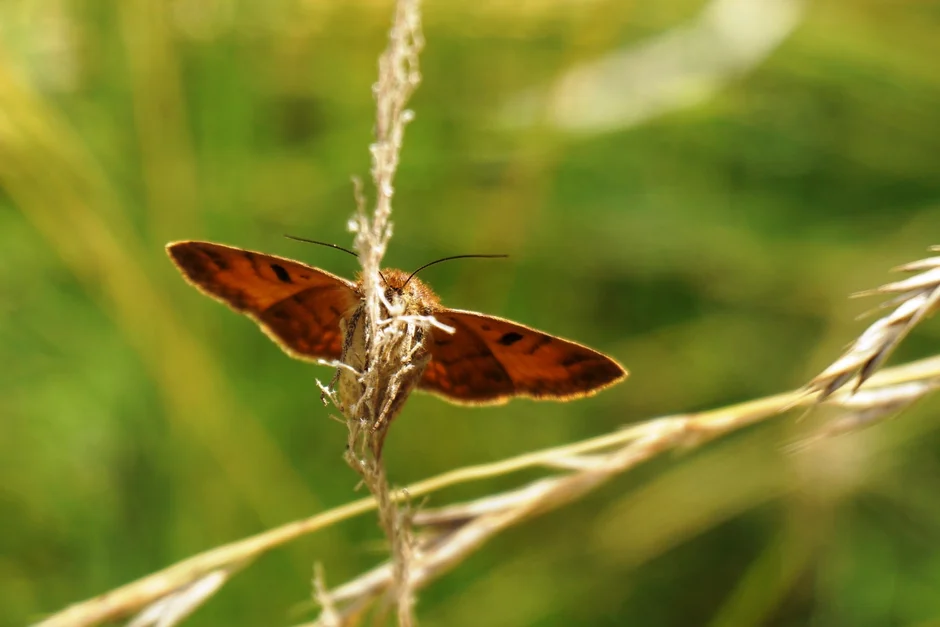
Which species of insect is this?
Euclidia glyphica
